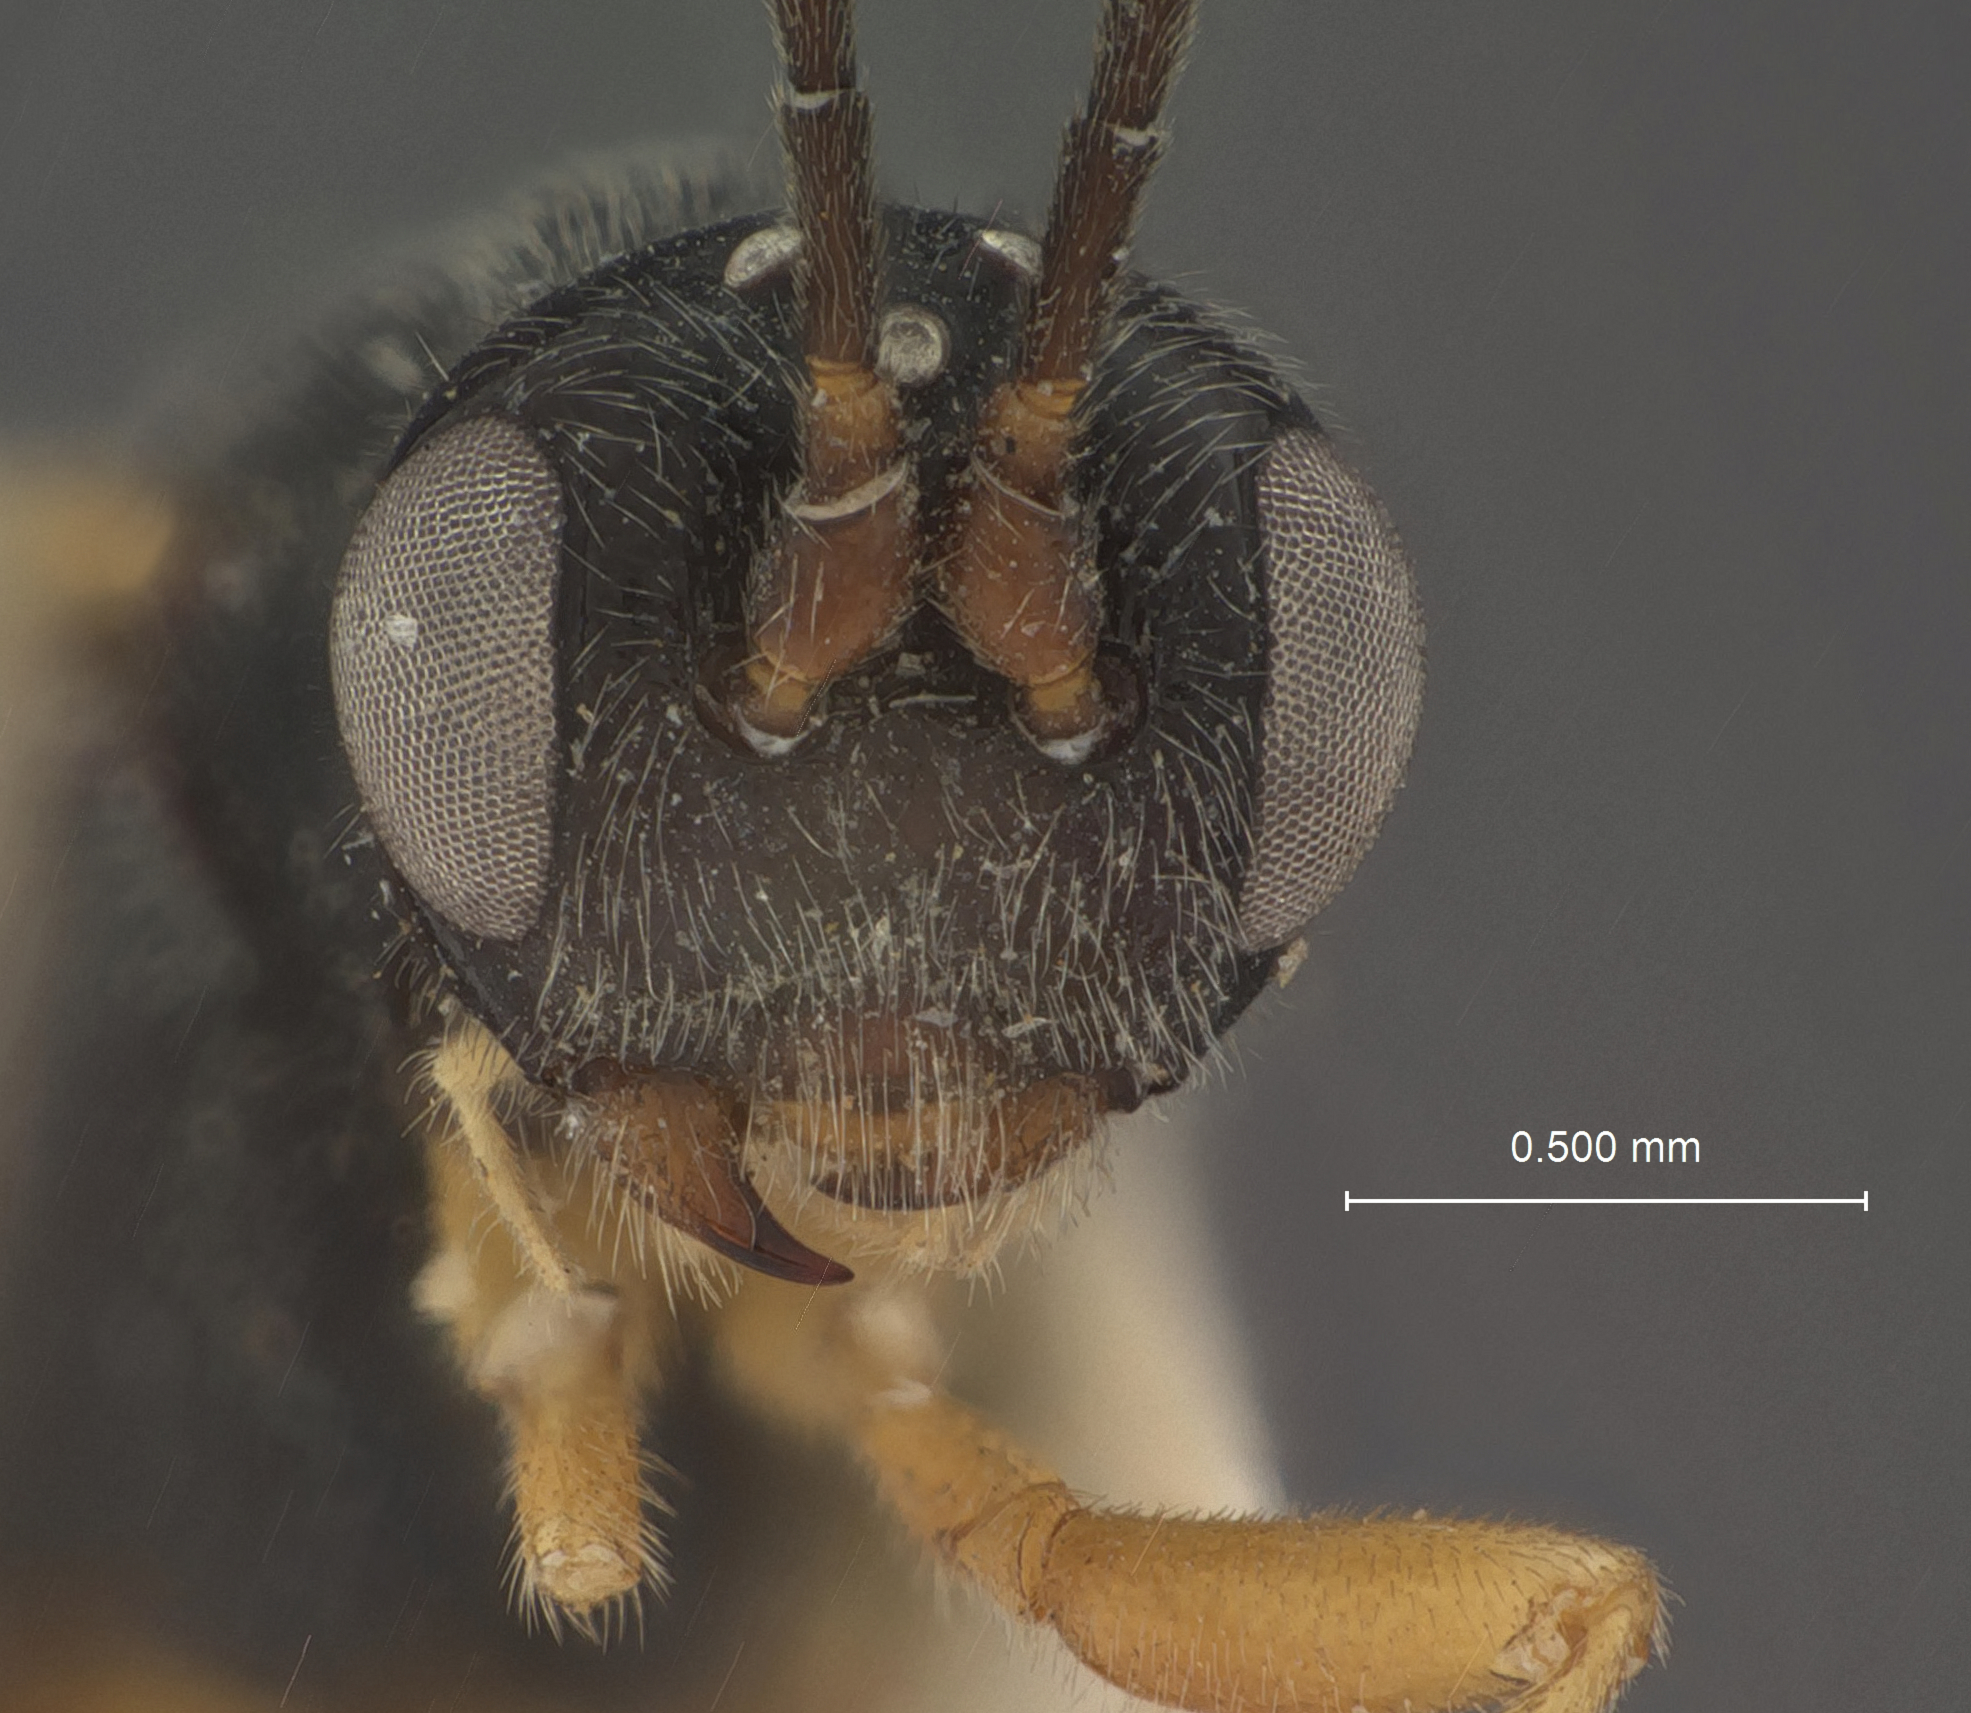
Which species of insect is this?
Eubadizon electum
